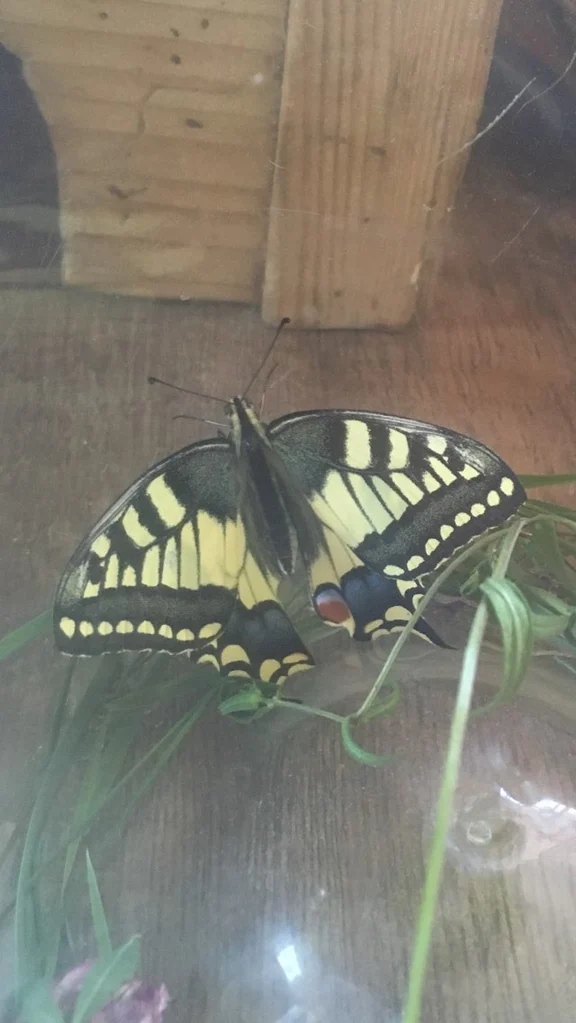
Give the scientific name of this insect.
Papilio machaon
